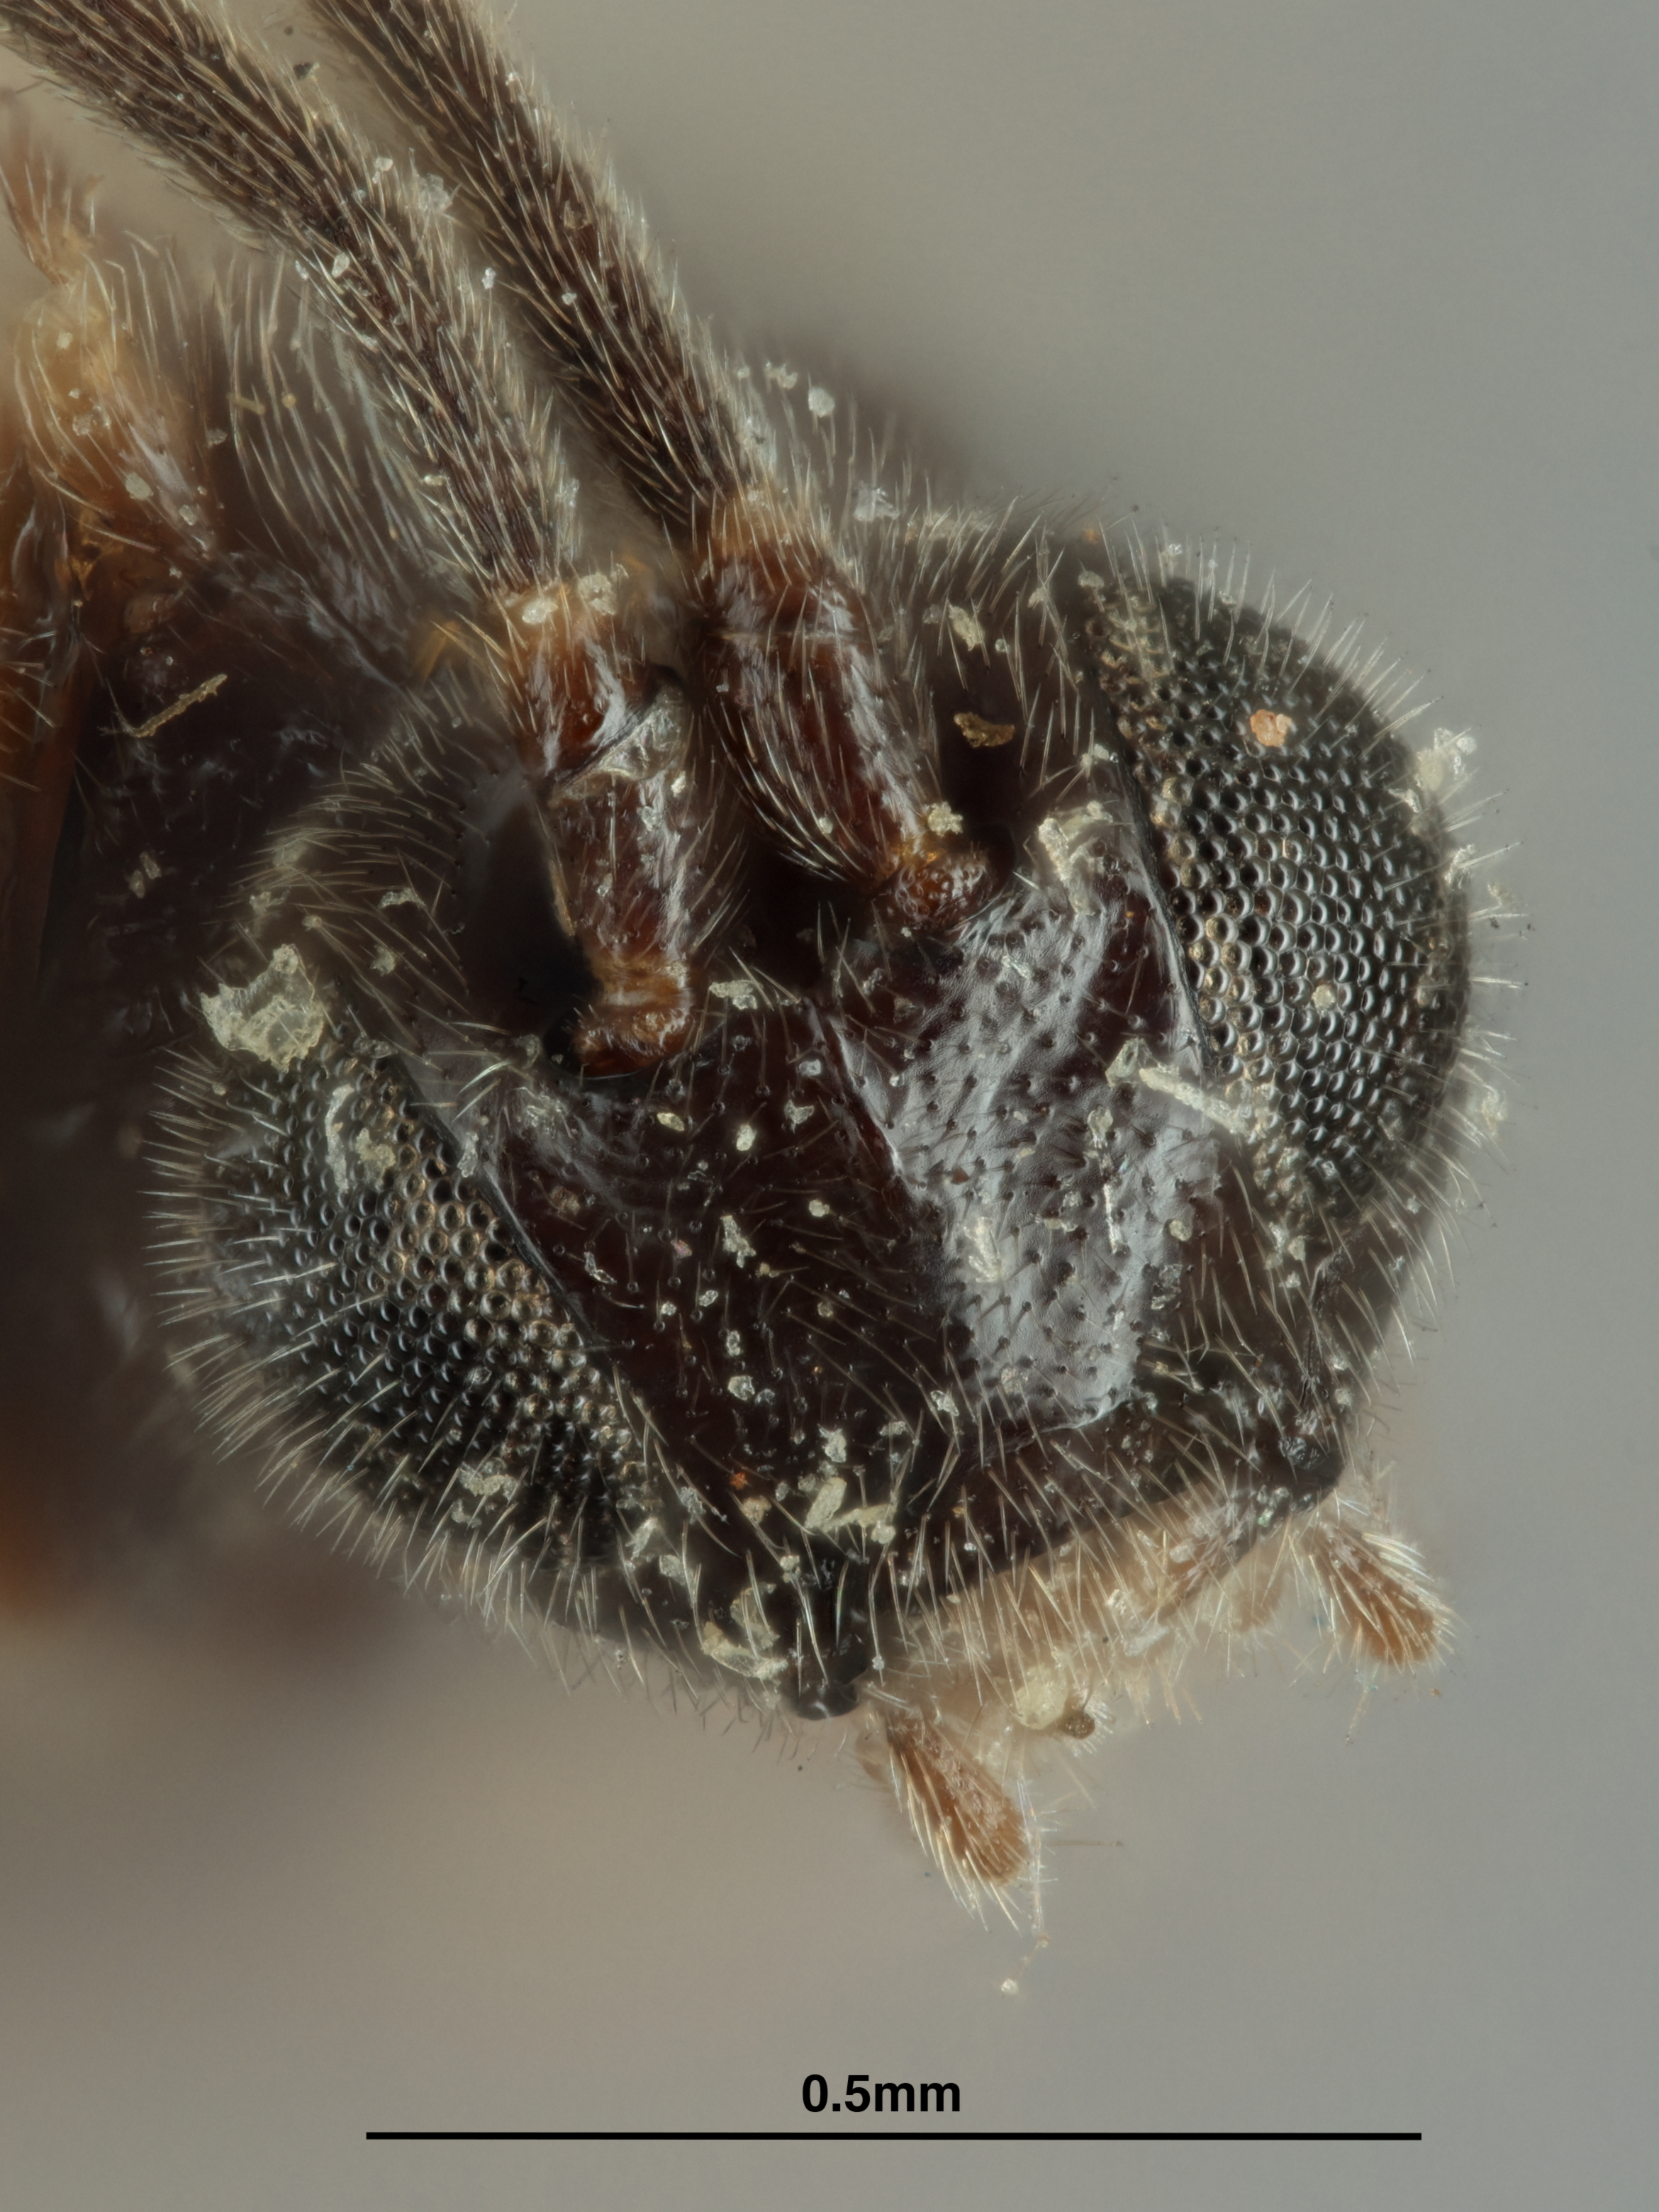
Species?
Apanteles compressiventris
